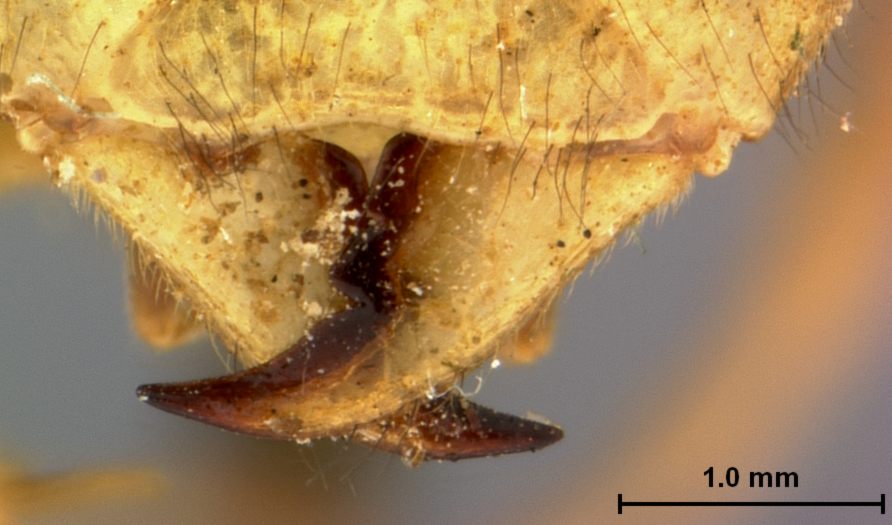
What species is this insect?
Cimbex yorofui
